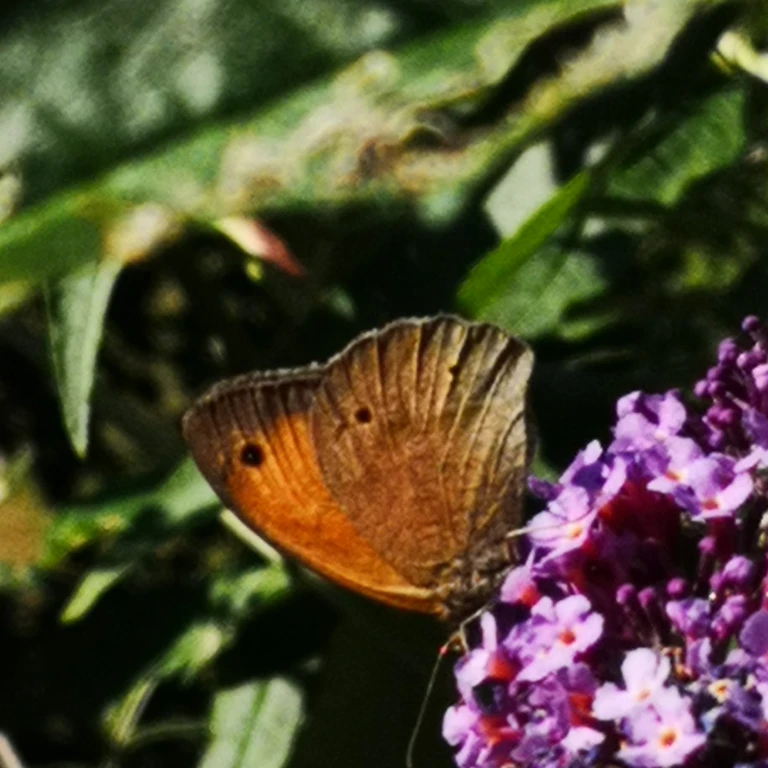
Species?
Maniola jurtina
